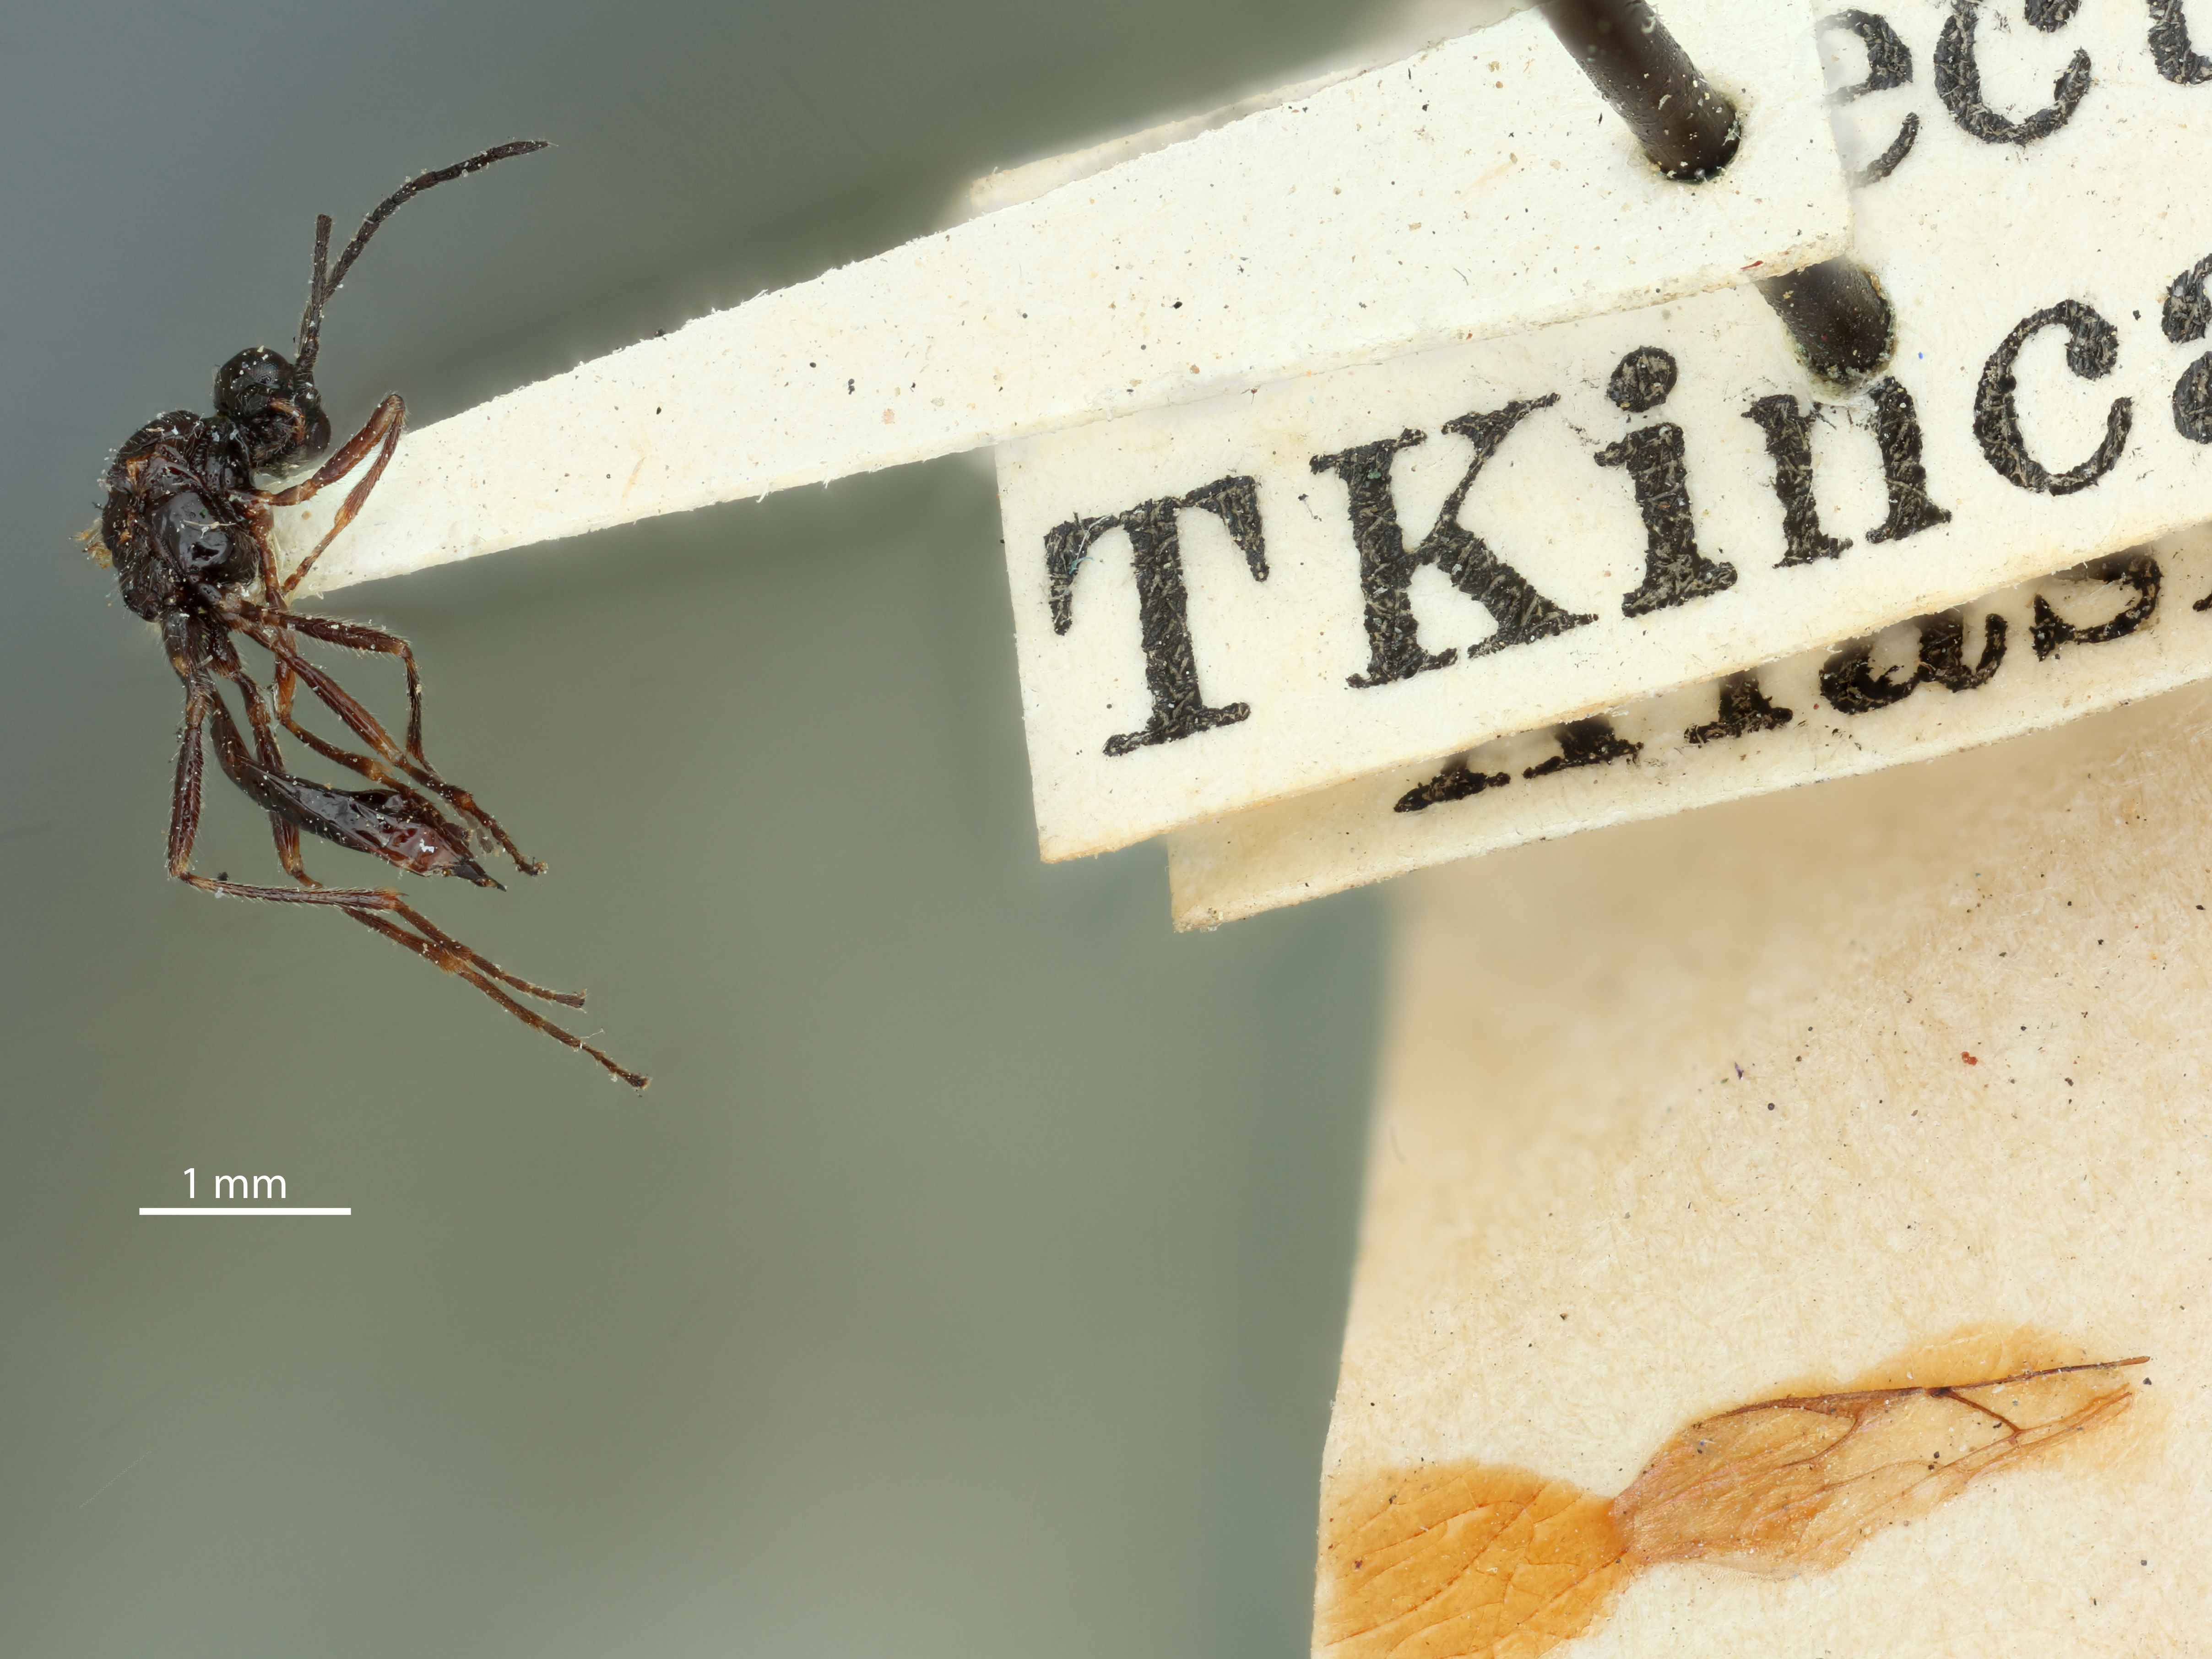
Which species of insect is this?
Aphidius frigidus
